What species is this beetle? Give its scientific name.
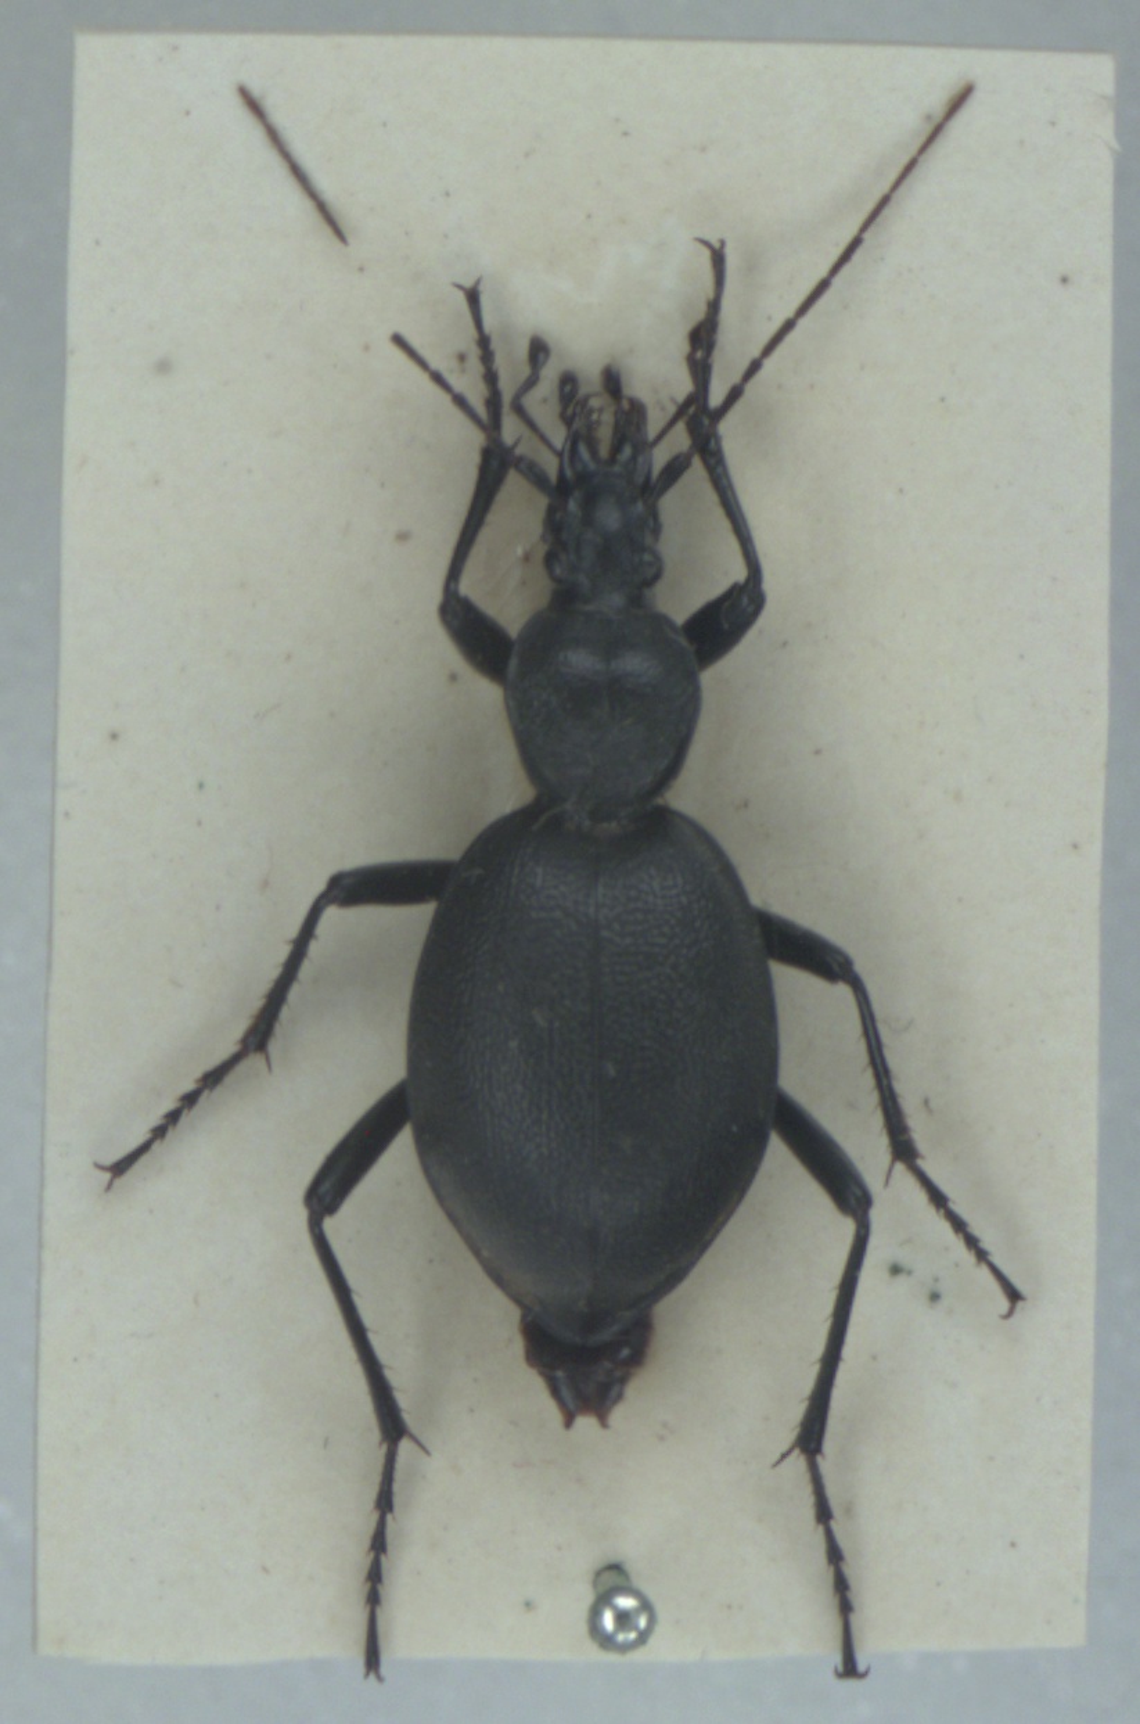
Cychrus caraboides
